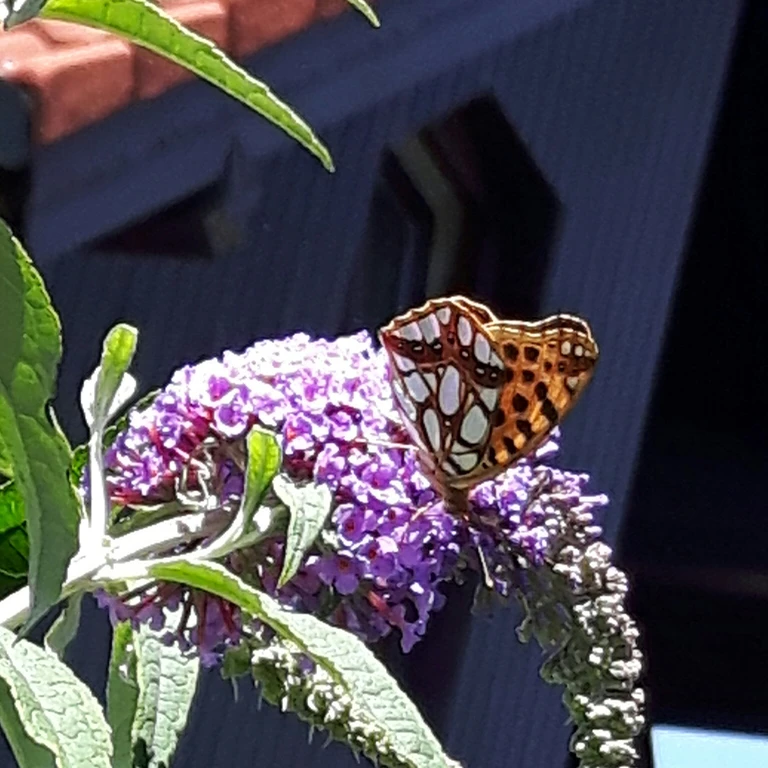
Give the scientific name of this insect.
Issoria lathonia
